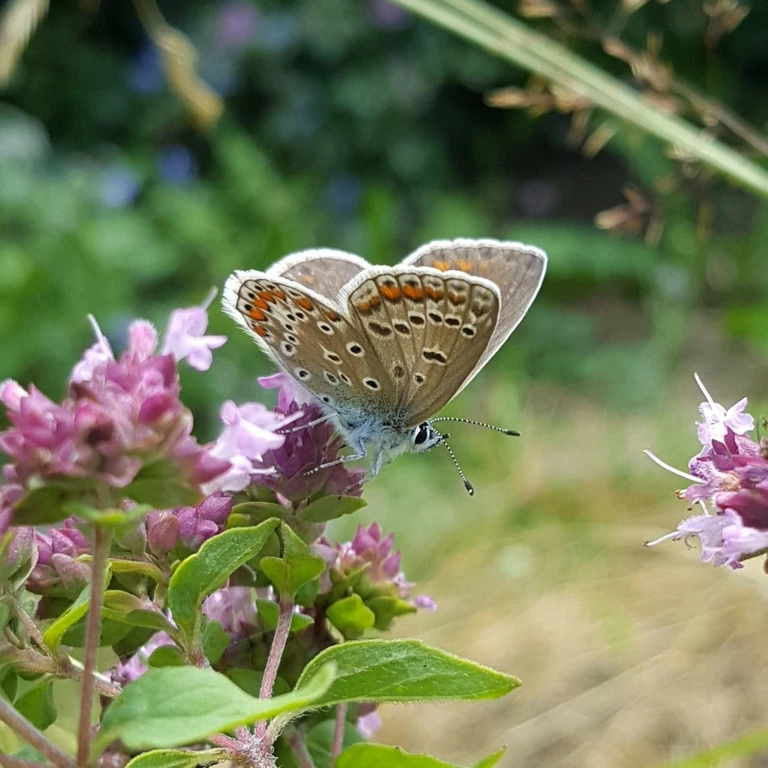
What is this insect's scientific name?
Polyommatus icarus
